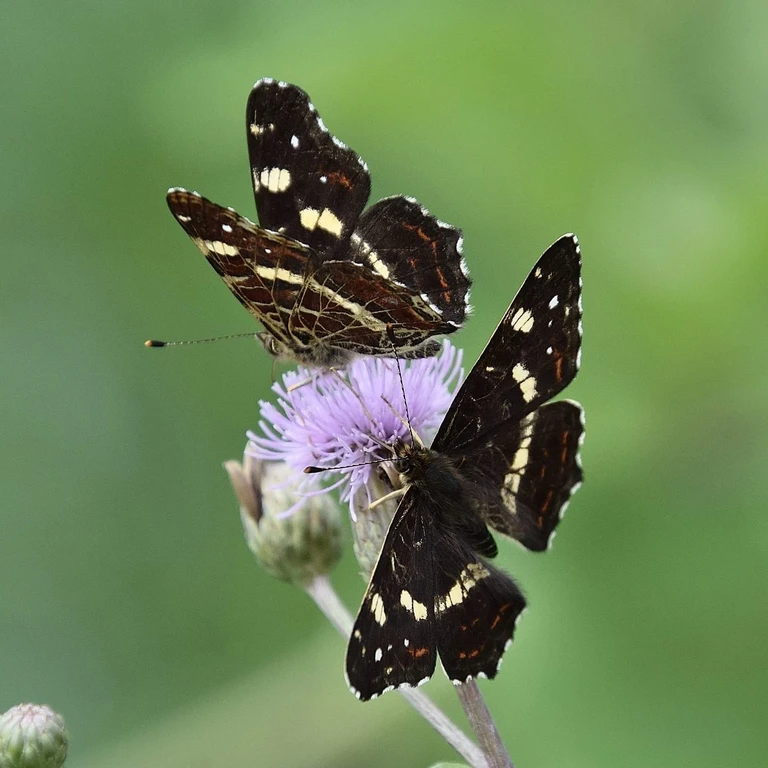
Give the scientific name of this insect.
Araschnia levana
